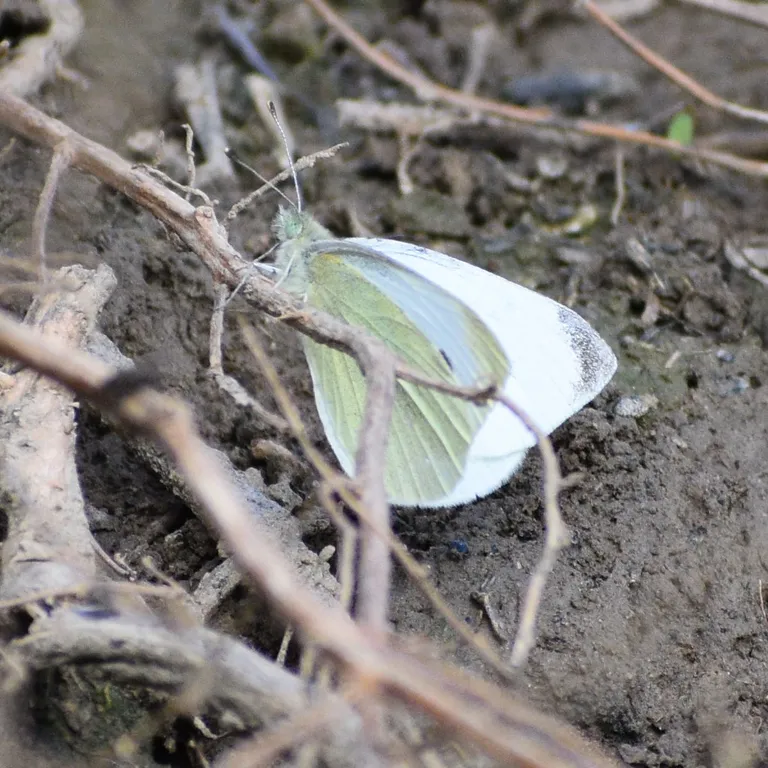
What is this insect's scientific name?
Pieris rapae
